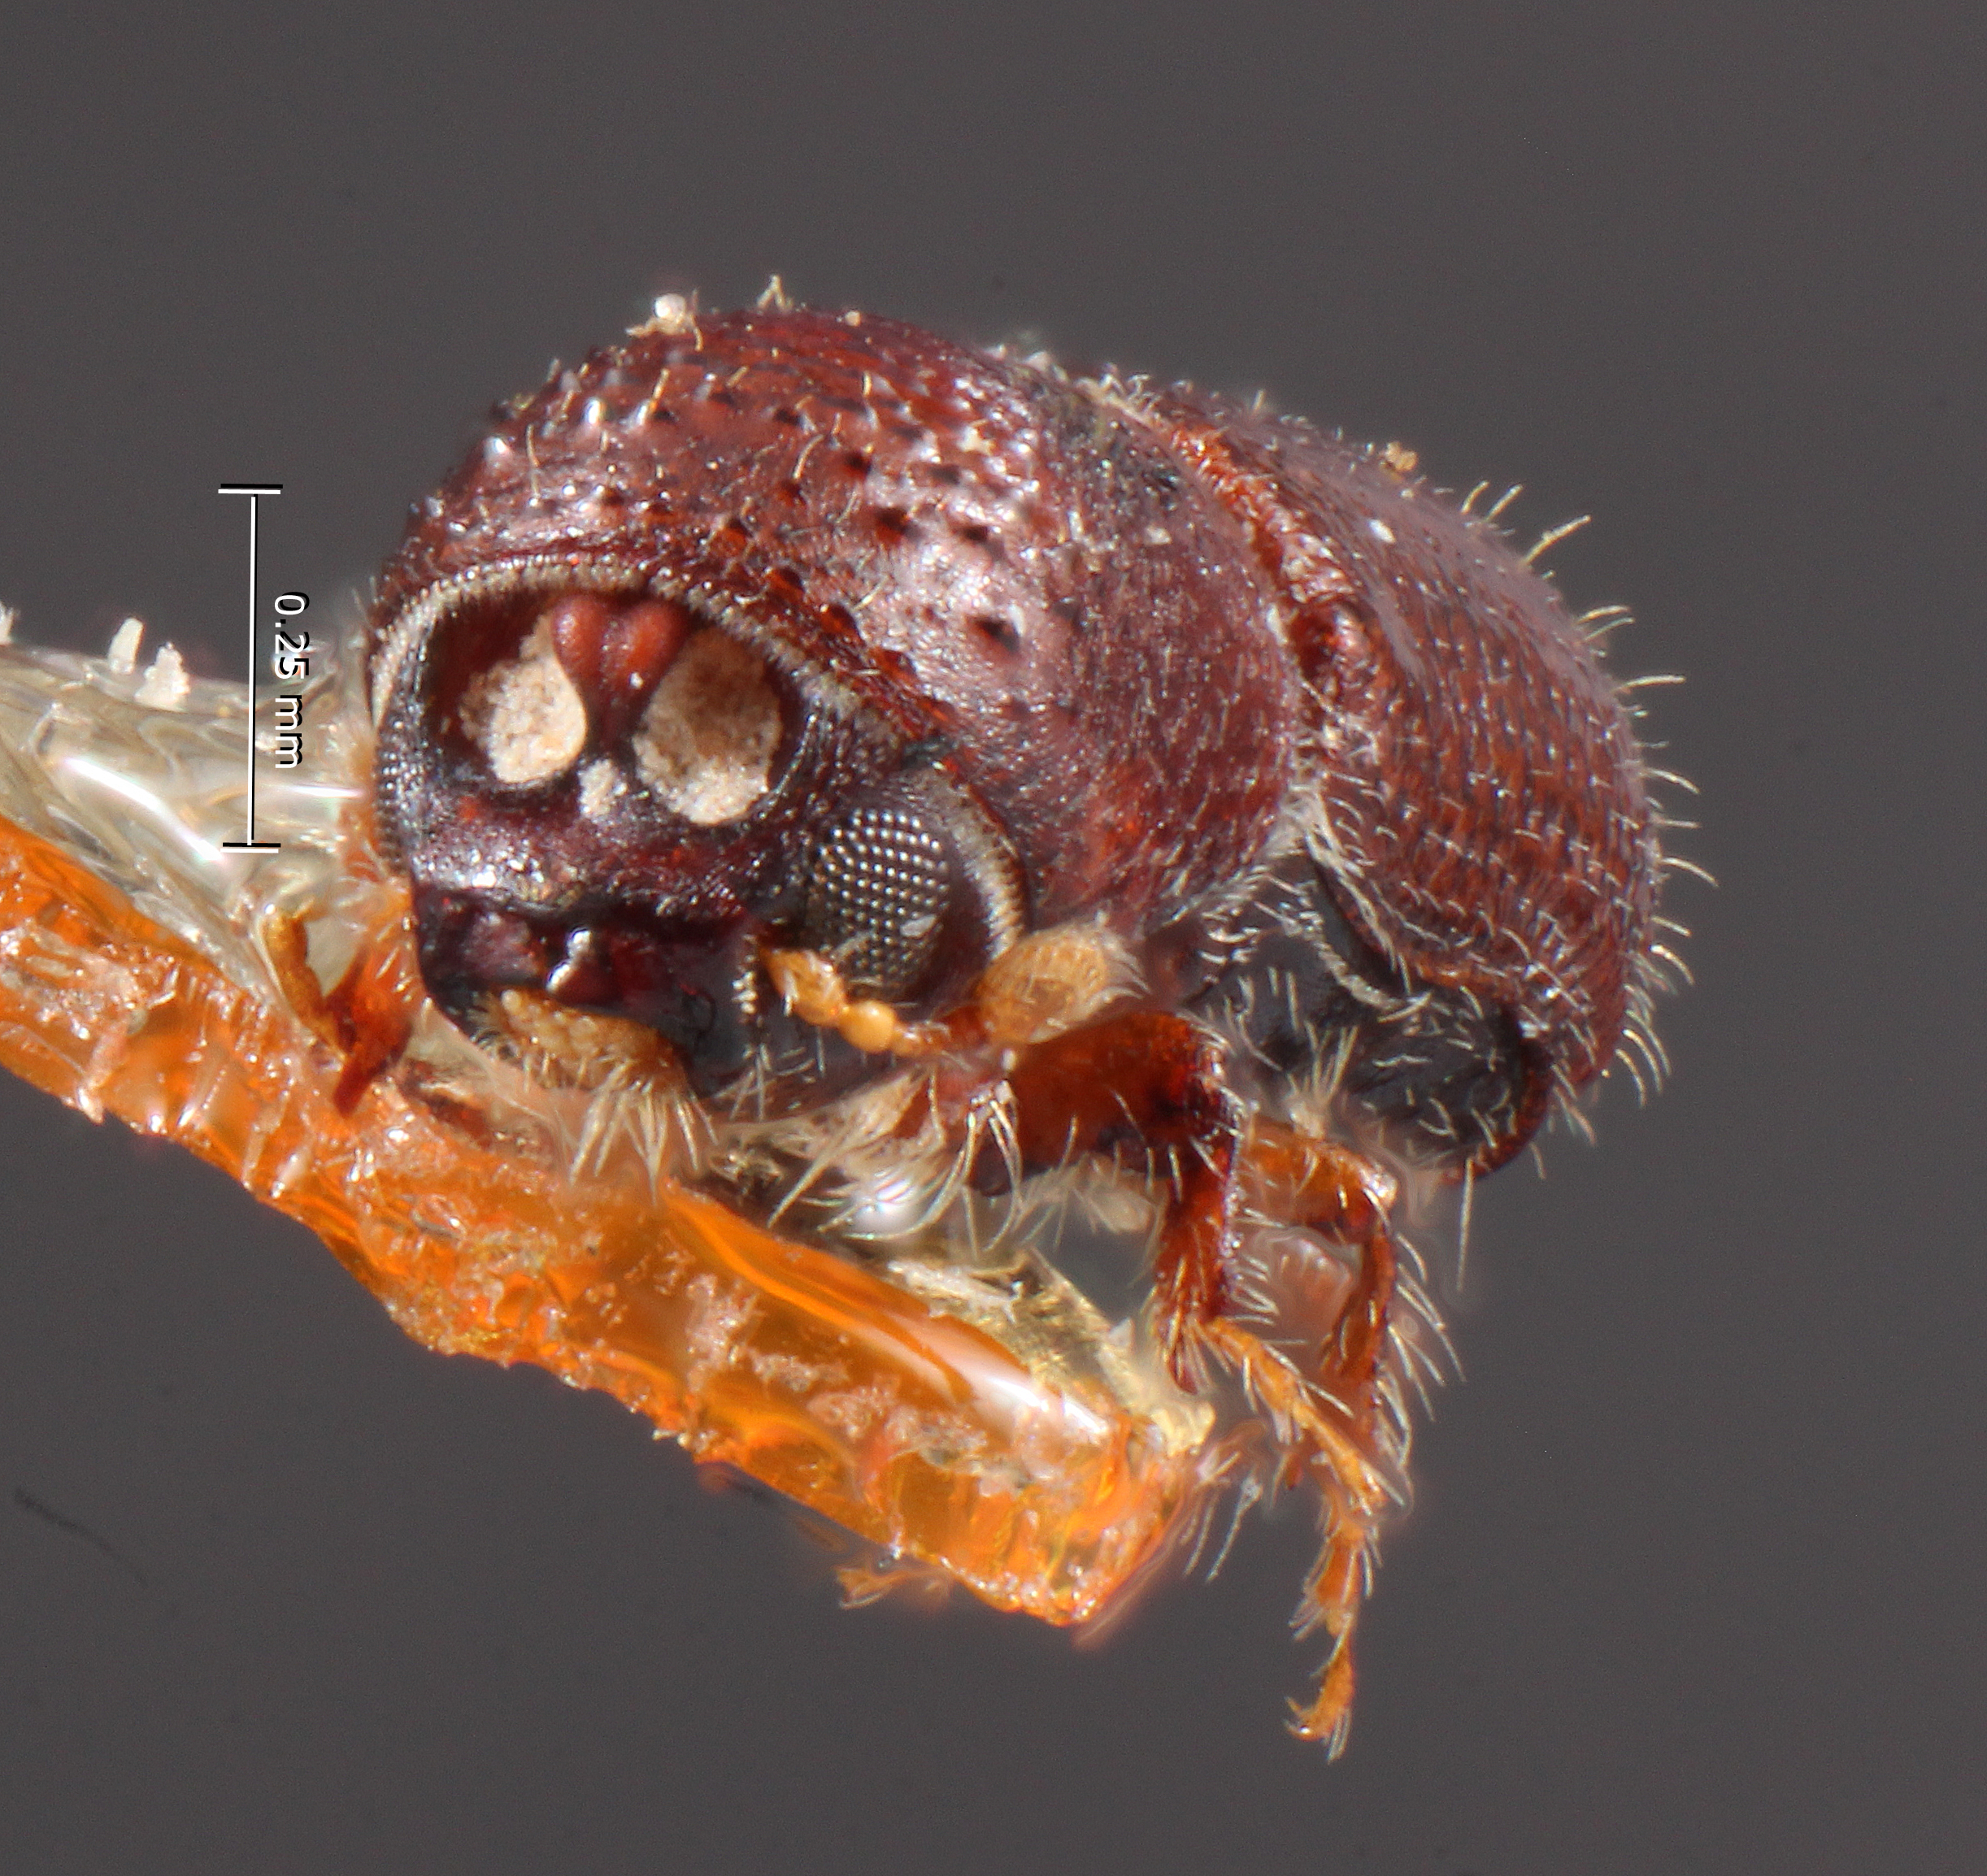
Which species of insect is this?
Micracis bicornus
